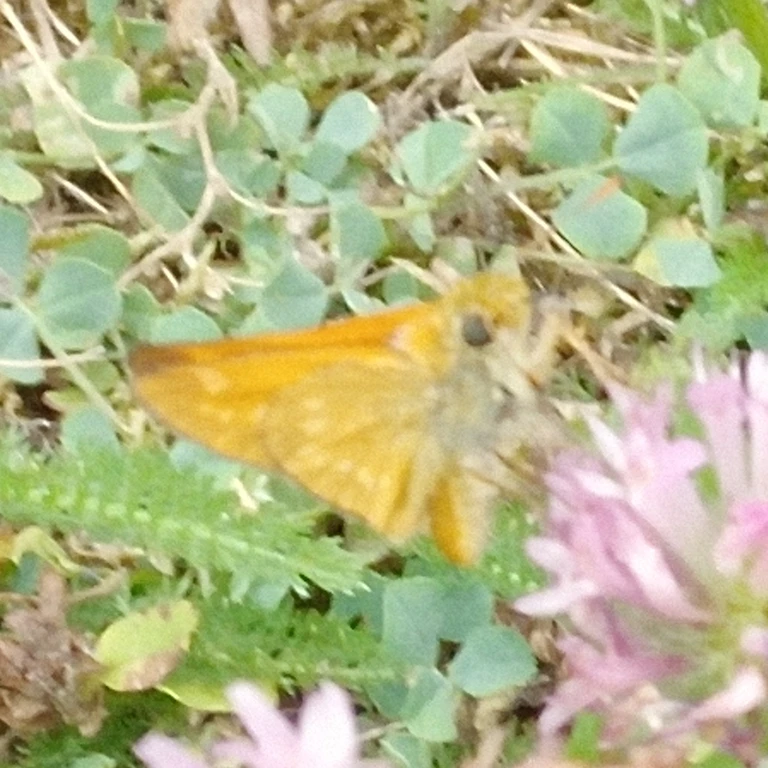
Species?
Ochlodes sylvanus (also Ochlodes venata)
